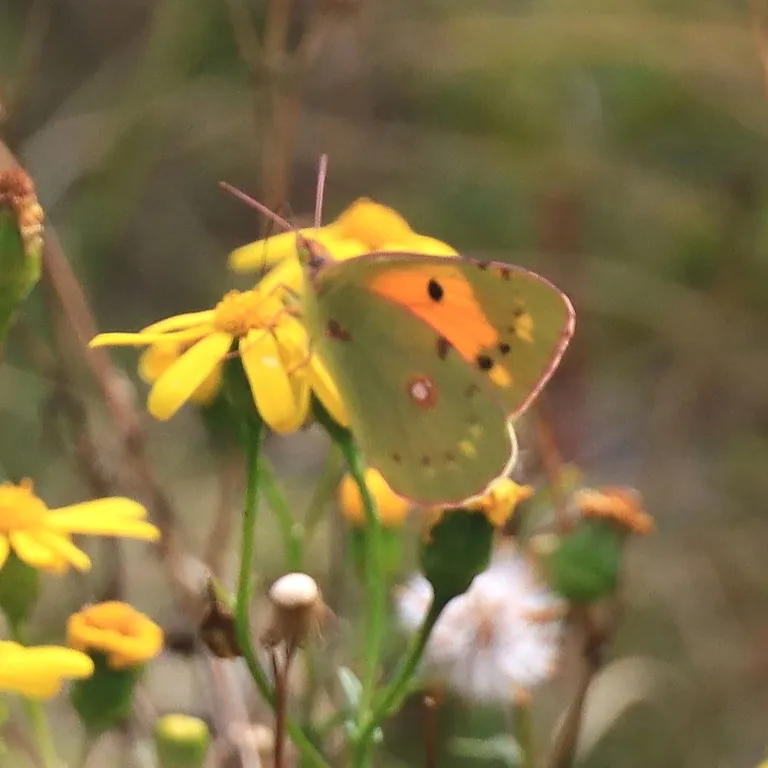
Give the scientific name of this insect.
Colias croceus
